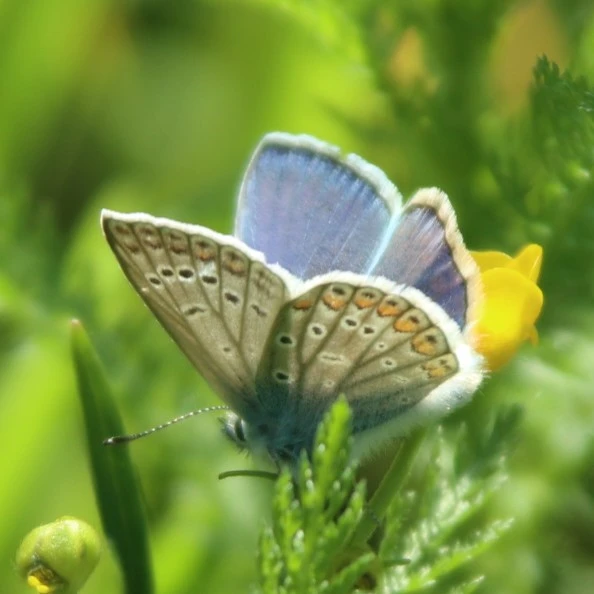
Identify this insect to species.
Polyommatus icarus
